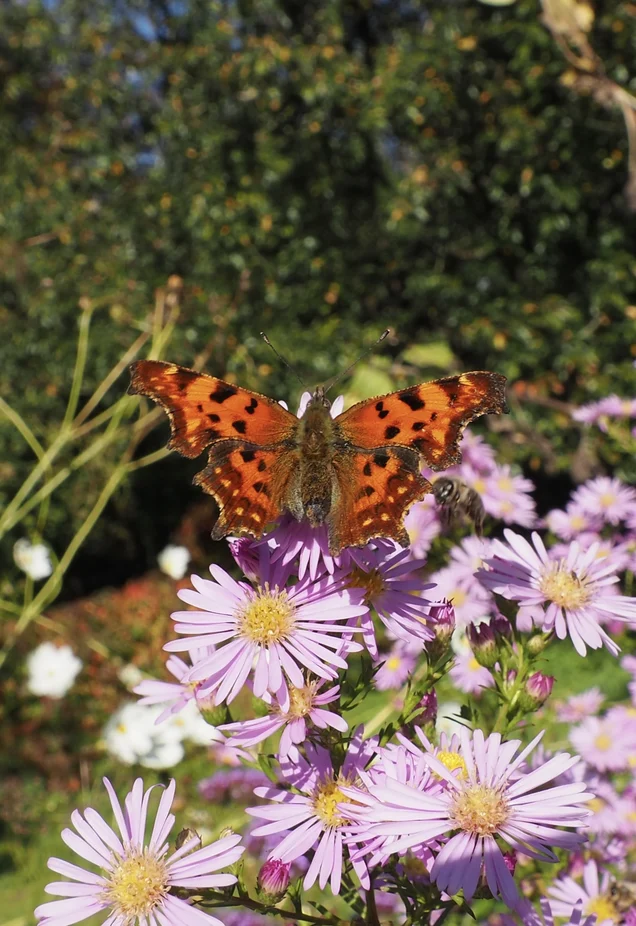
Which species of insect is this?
Polygonia c-album
